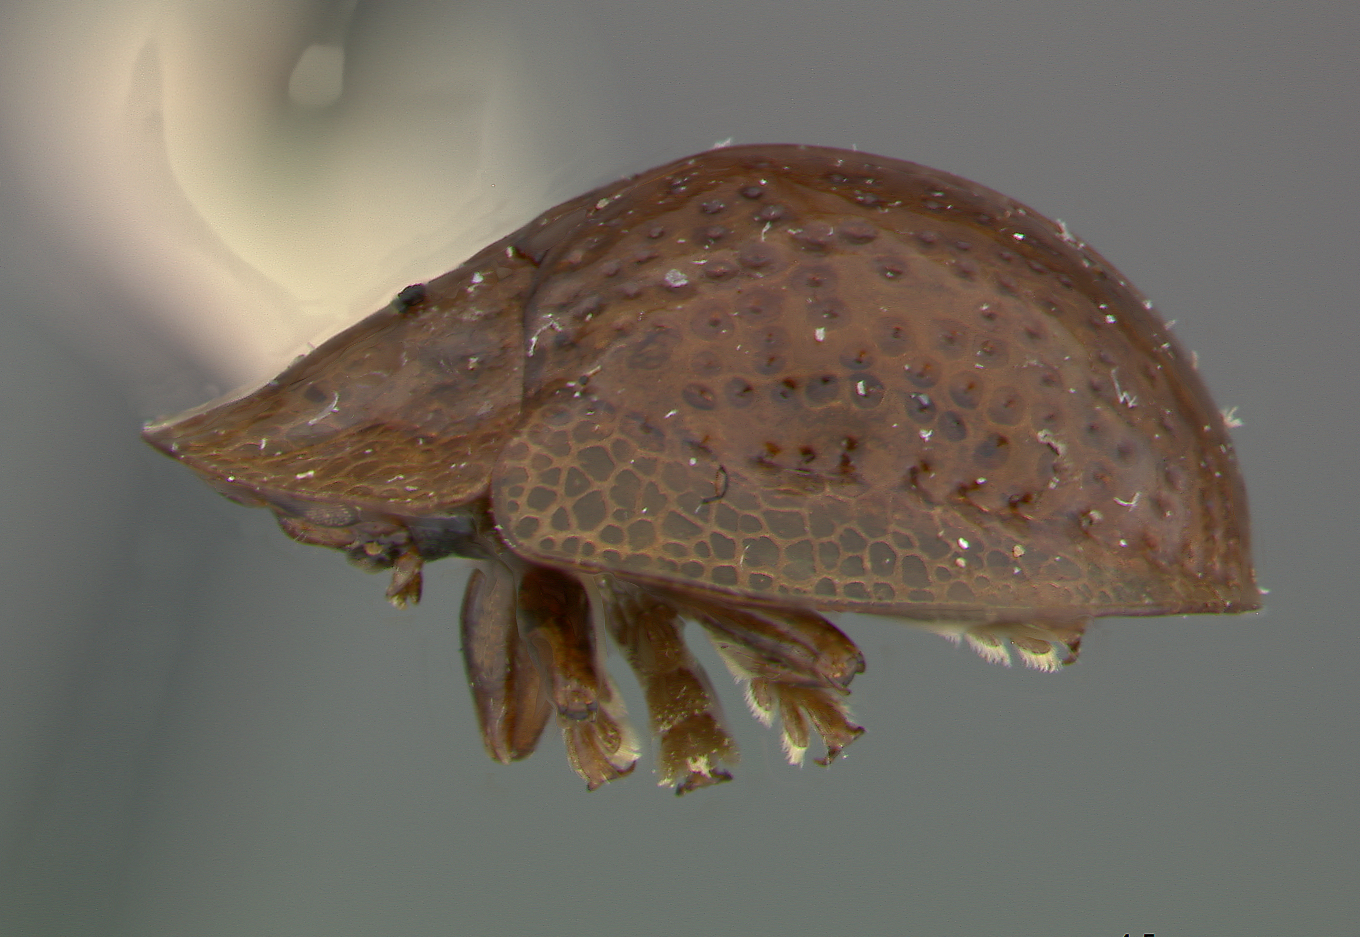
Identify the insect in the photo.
Agroiconota sanareensis
